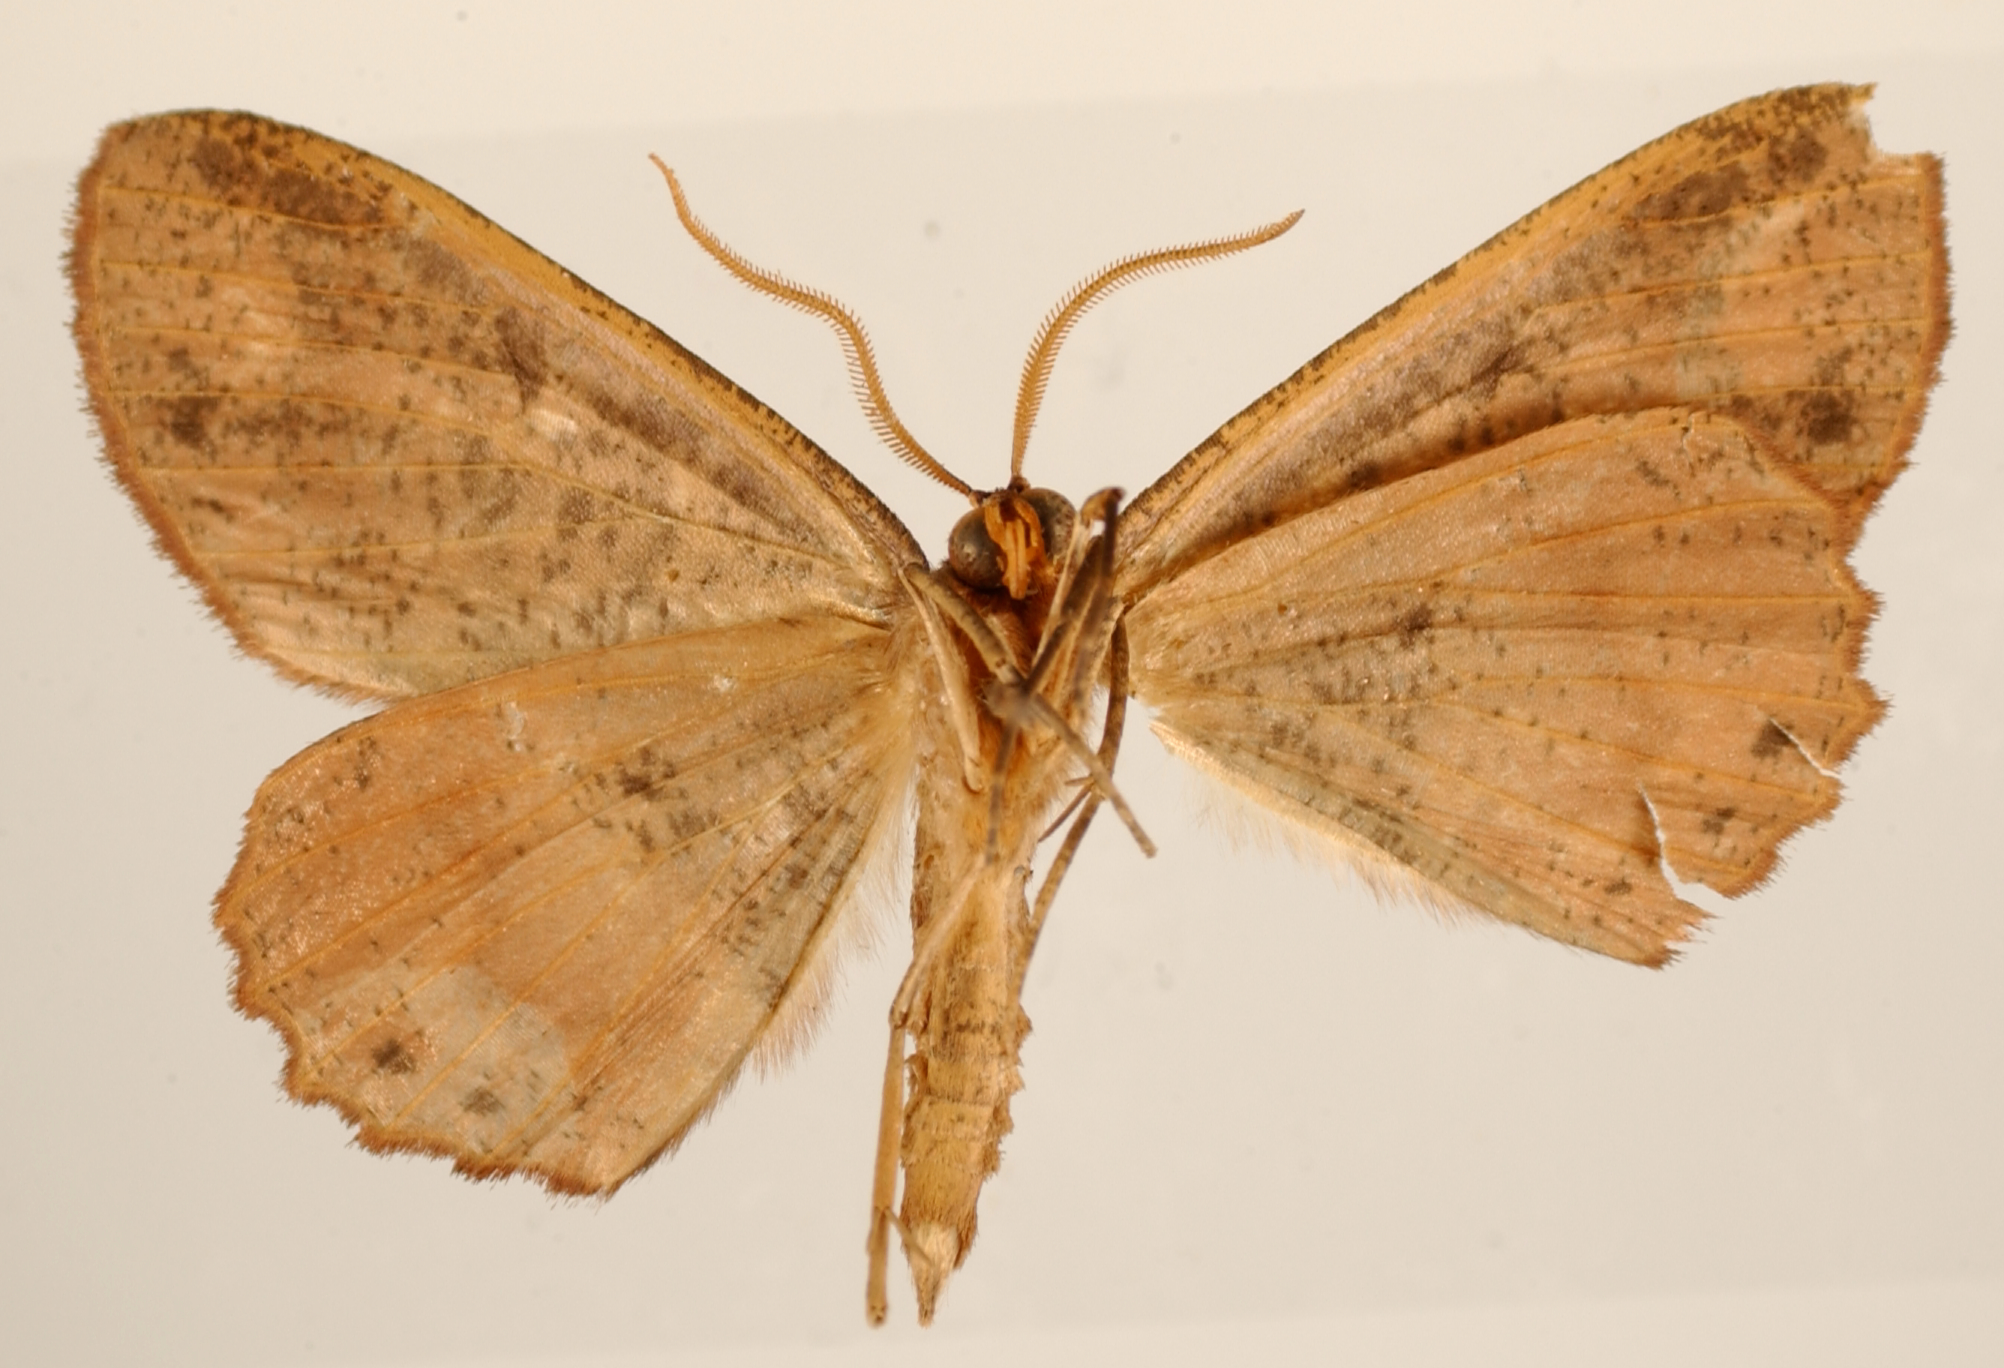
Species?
Oenothalia paluma
